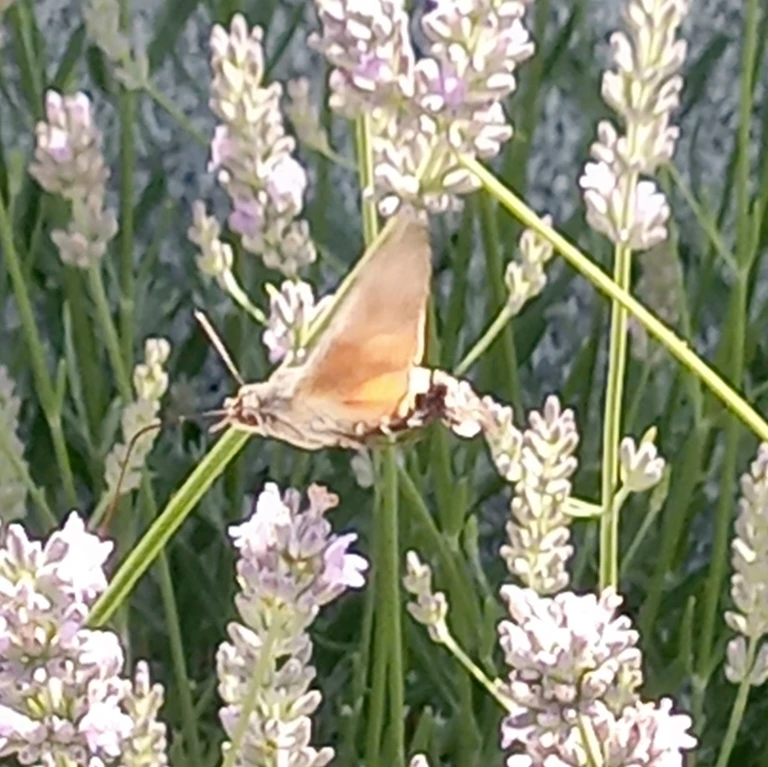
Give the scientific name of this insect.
Macroglossum stellatarum
